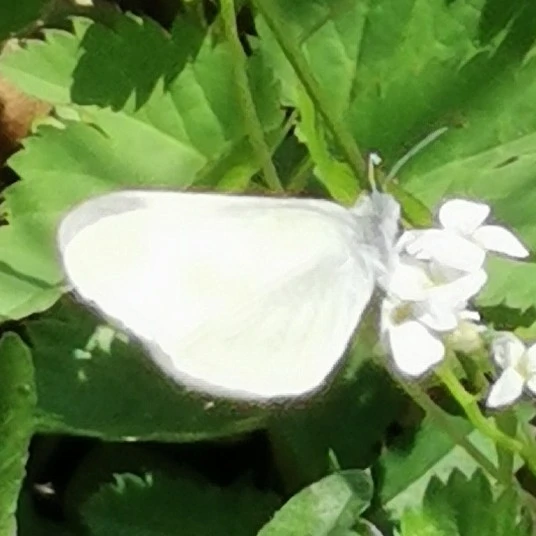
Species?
Leptidea sinapis/juvernica
